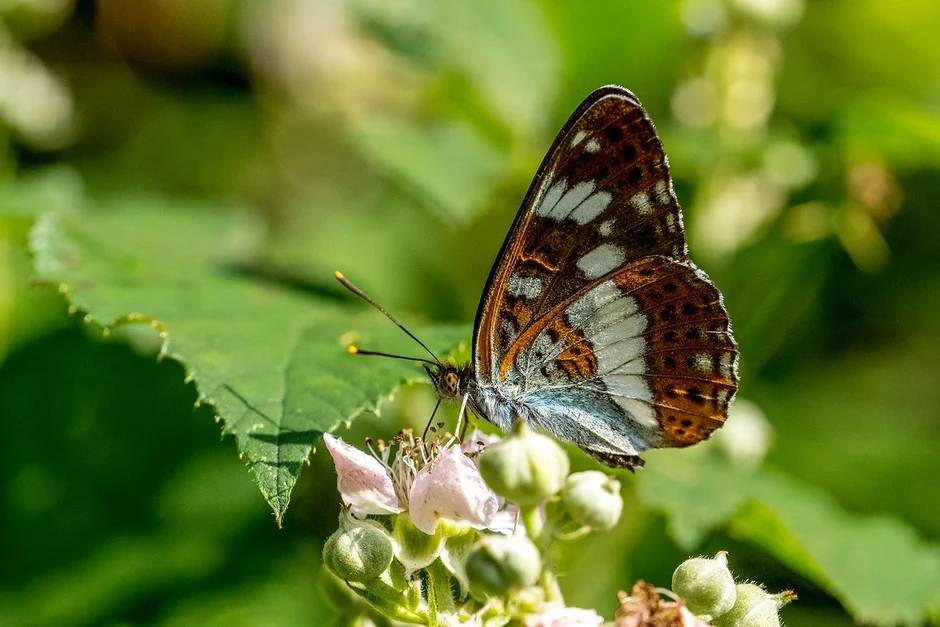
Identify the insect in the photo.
Limenitis camilla (also Ladoga camilla)
